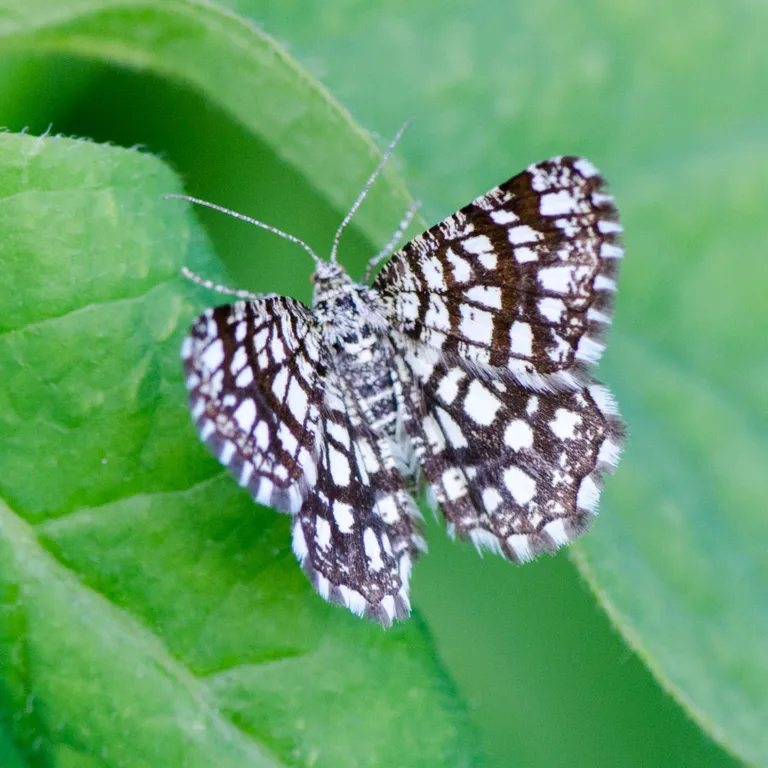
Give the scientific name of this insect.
Chiasmia clathrata
